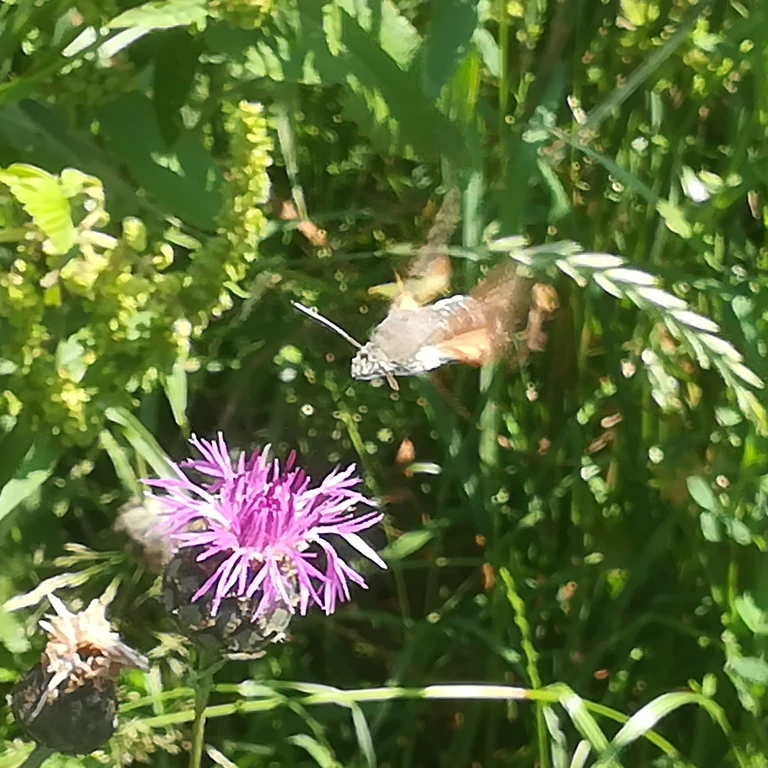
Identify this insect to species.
Macroglossum stellatarum
